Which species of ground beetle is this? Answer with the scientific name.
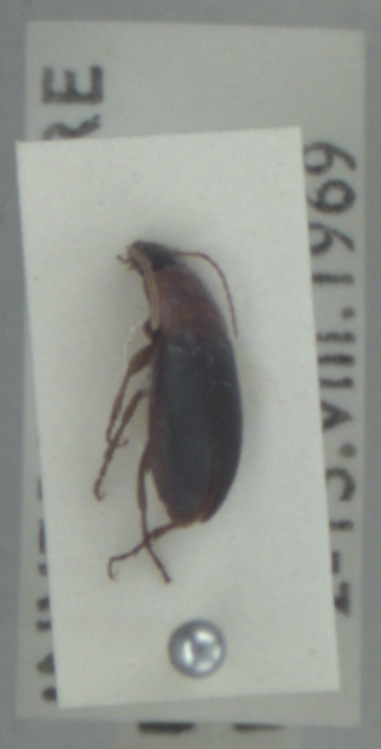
Calathus melanocephalus
